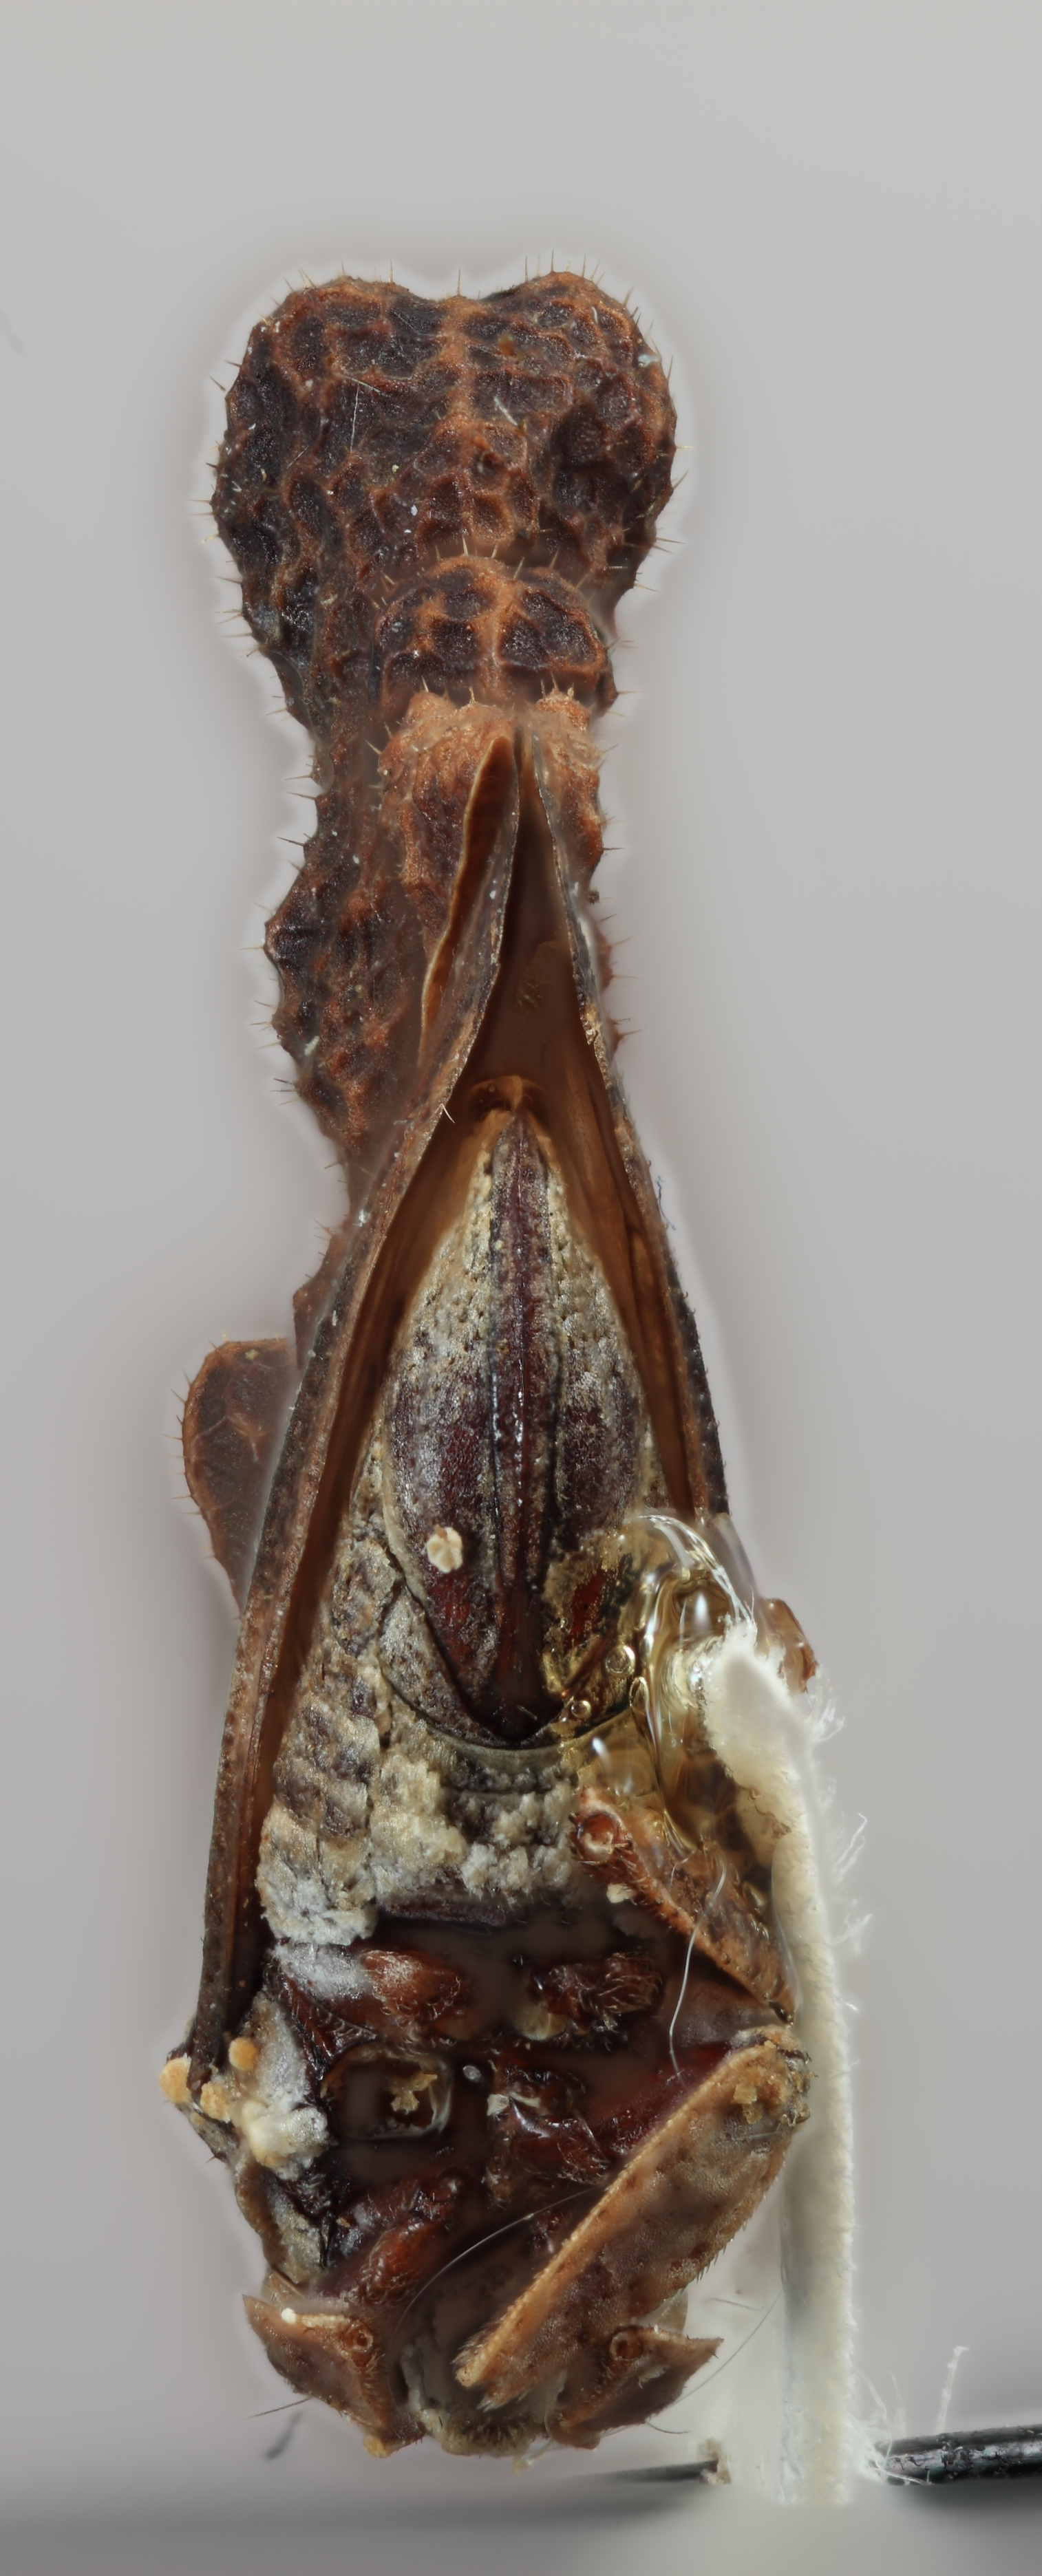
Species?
Cladonota yucatanensis
